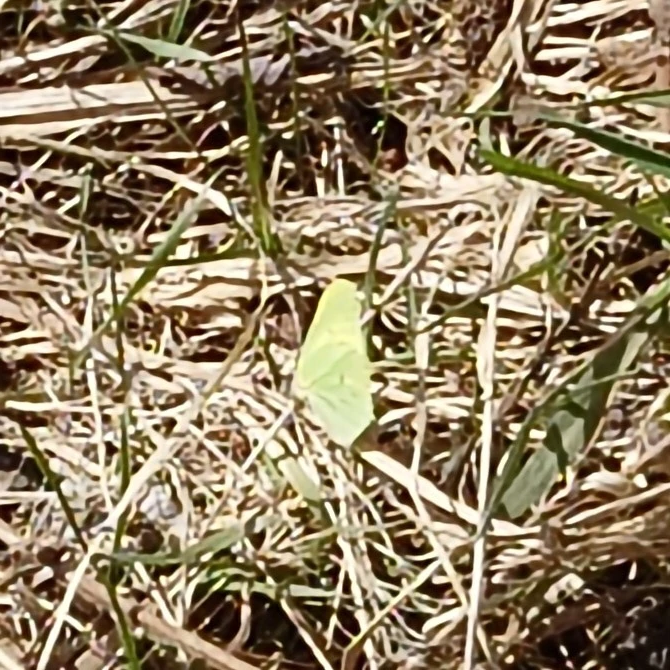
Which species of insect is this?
Gonepteryx rhamni
